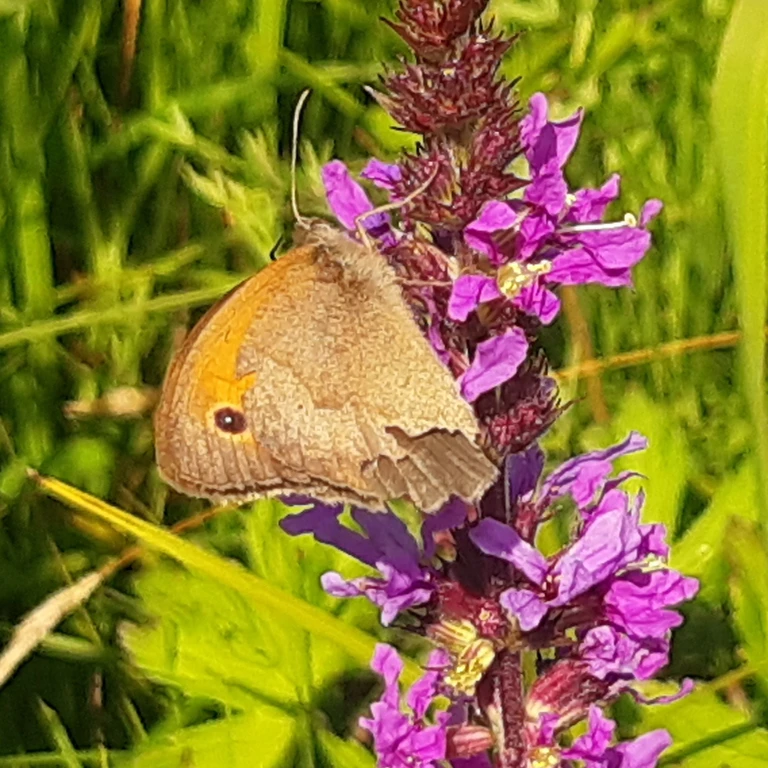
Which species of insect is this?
Maniola jurtina
